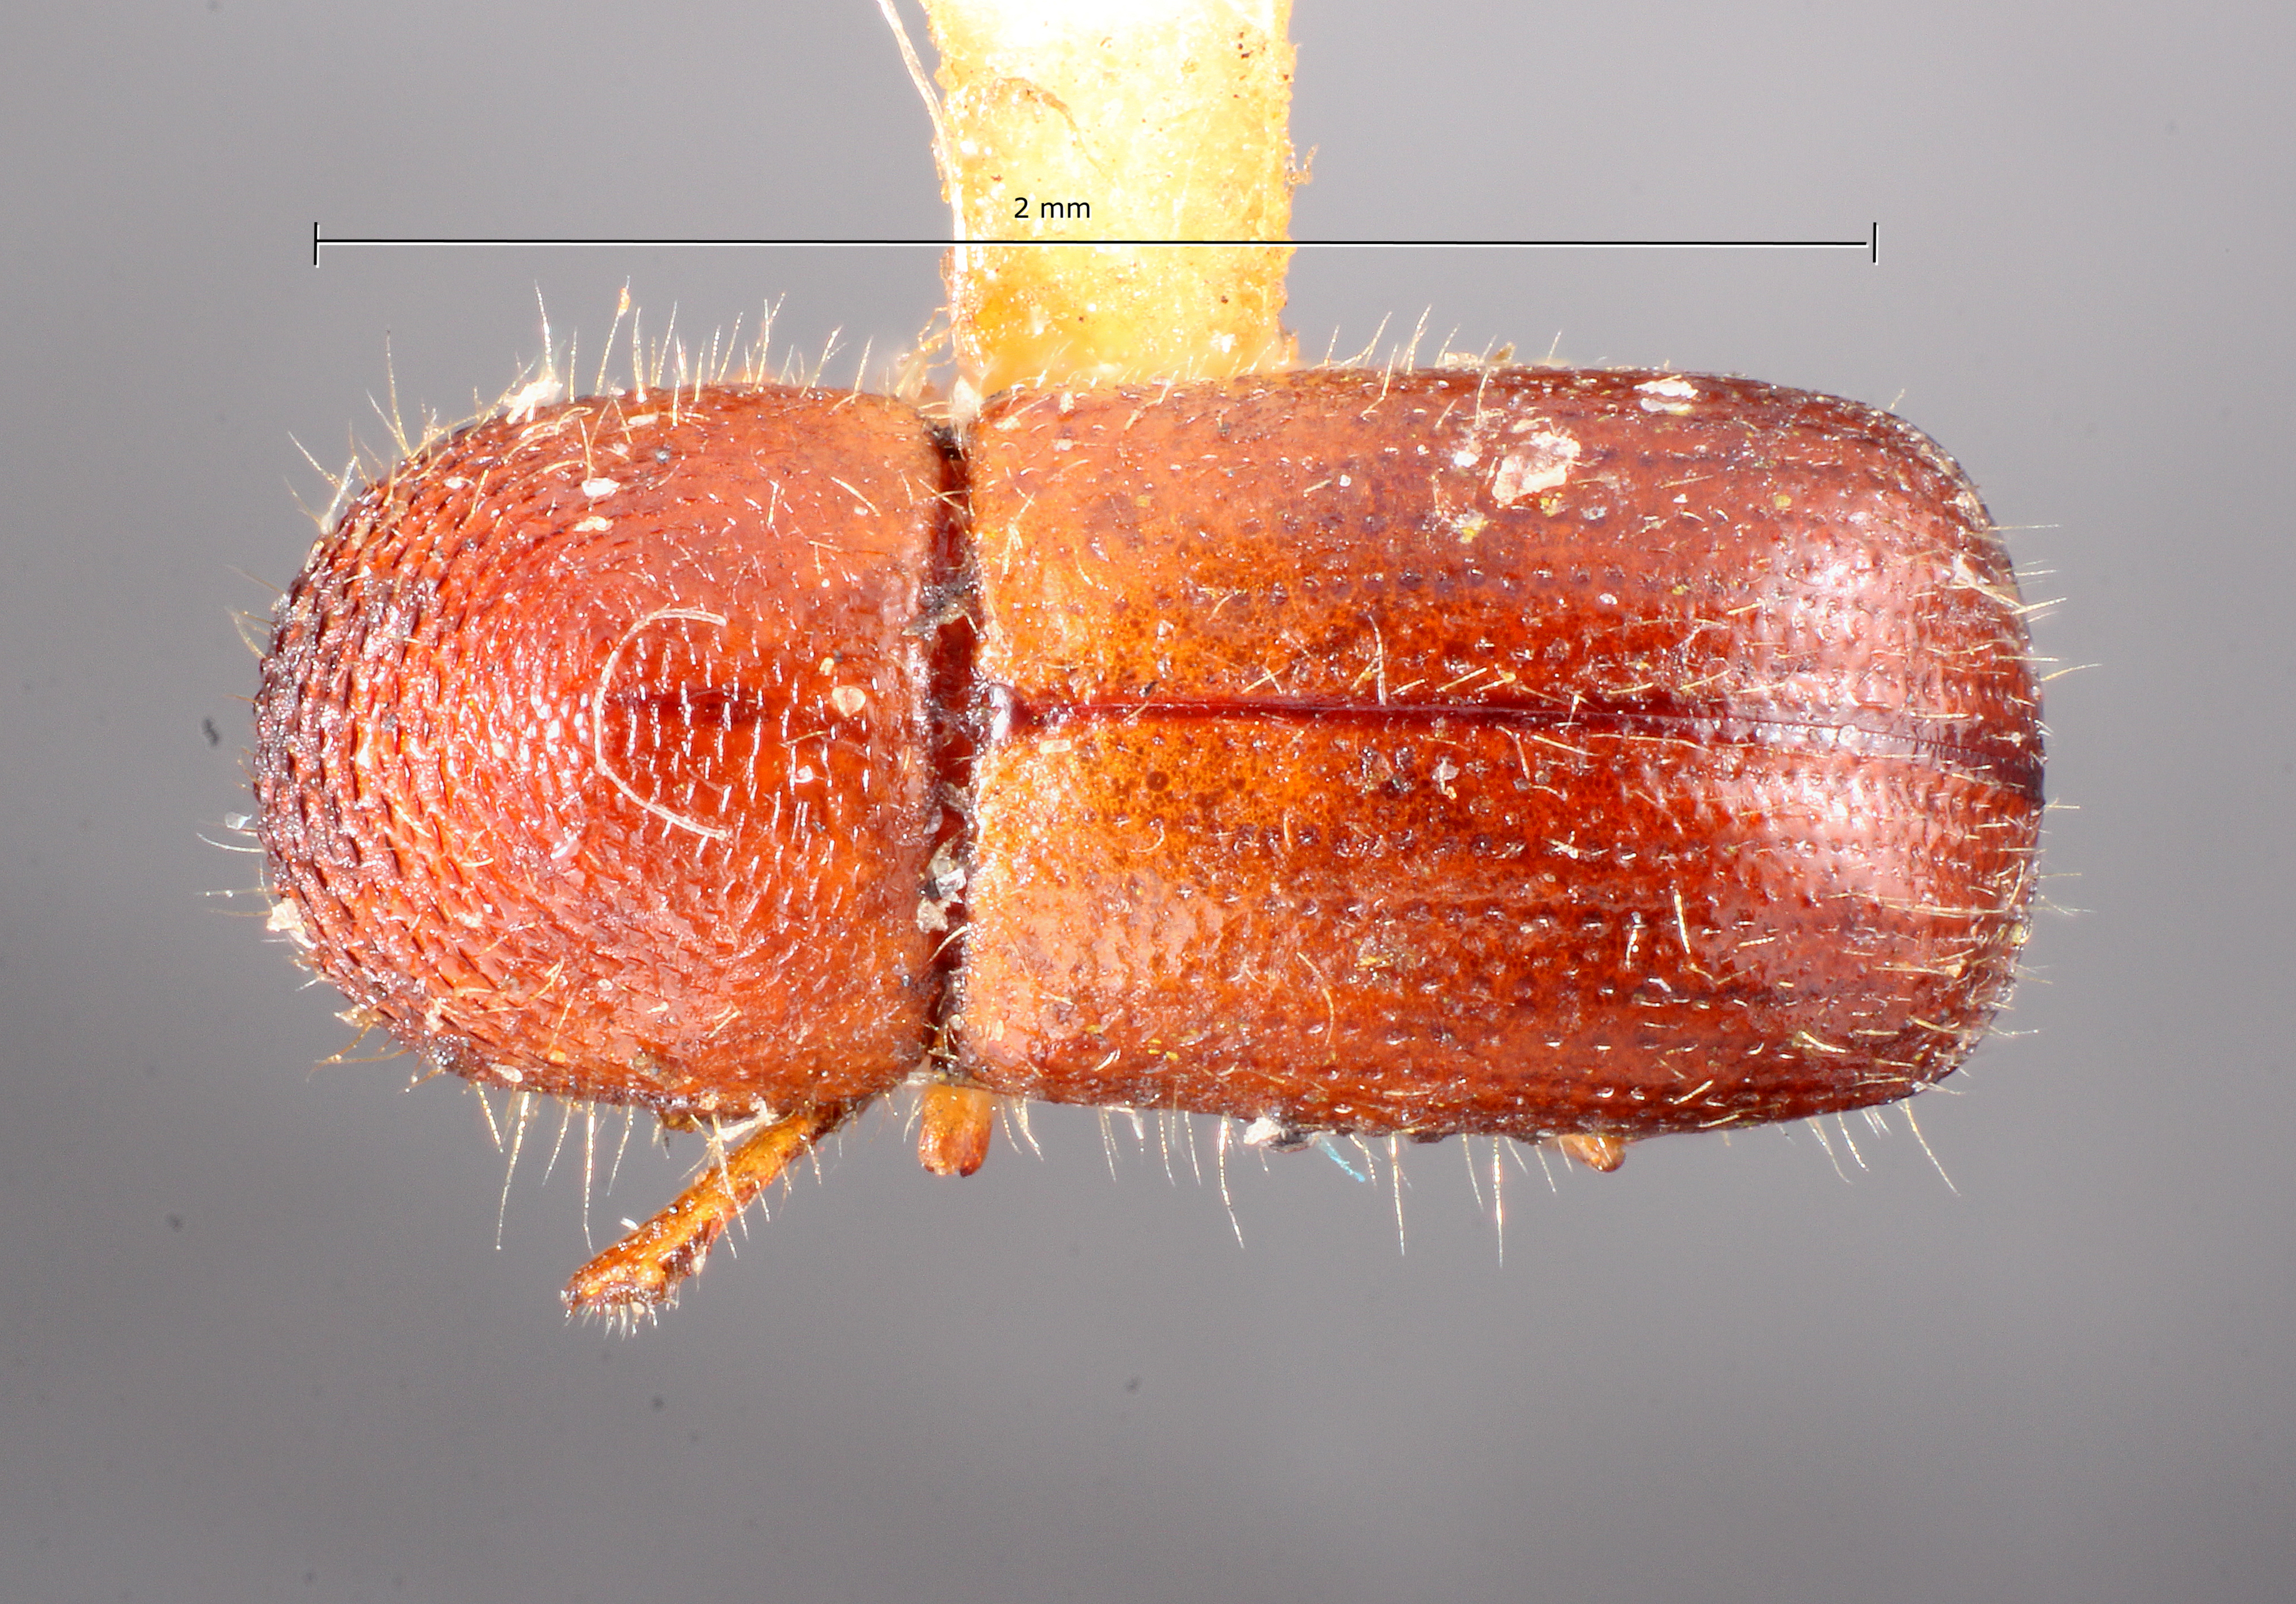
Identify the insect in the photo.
Ambrosiodmus linderae
